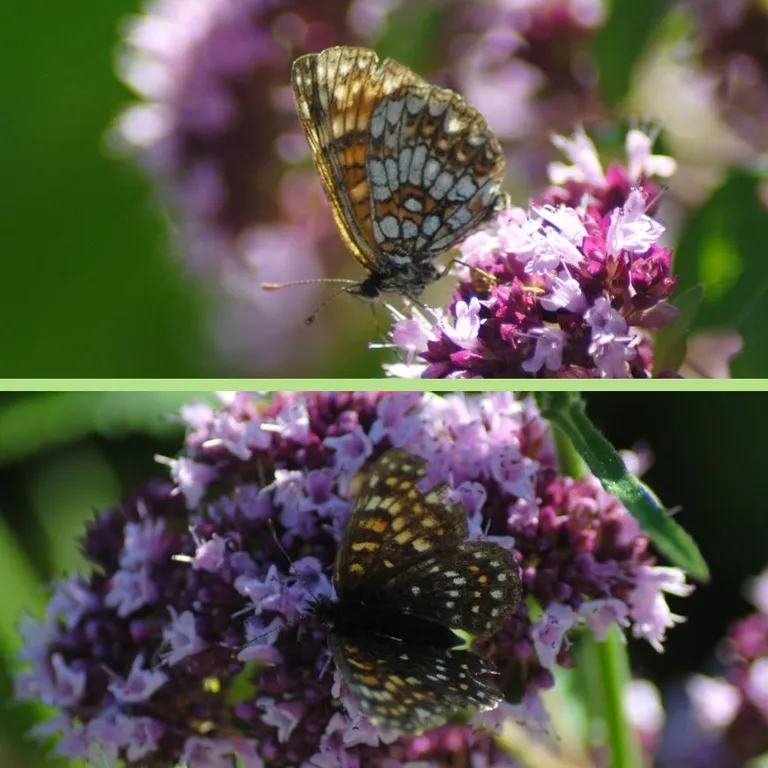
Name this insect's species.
Melitaea diamina
